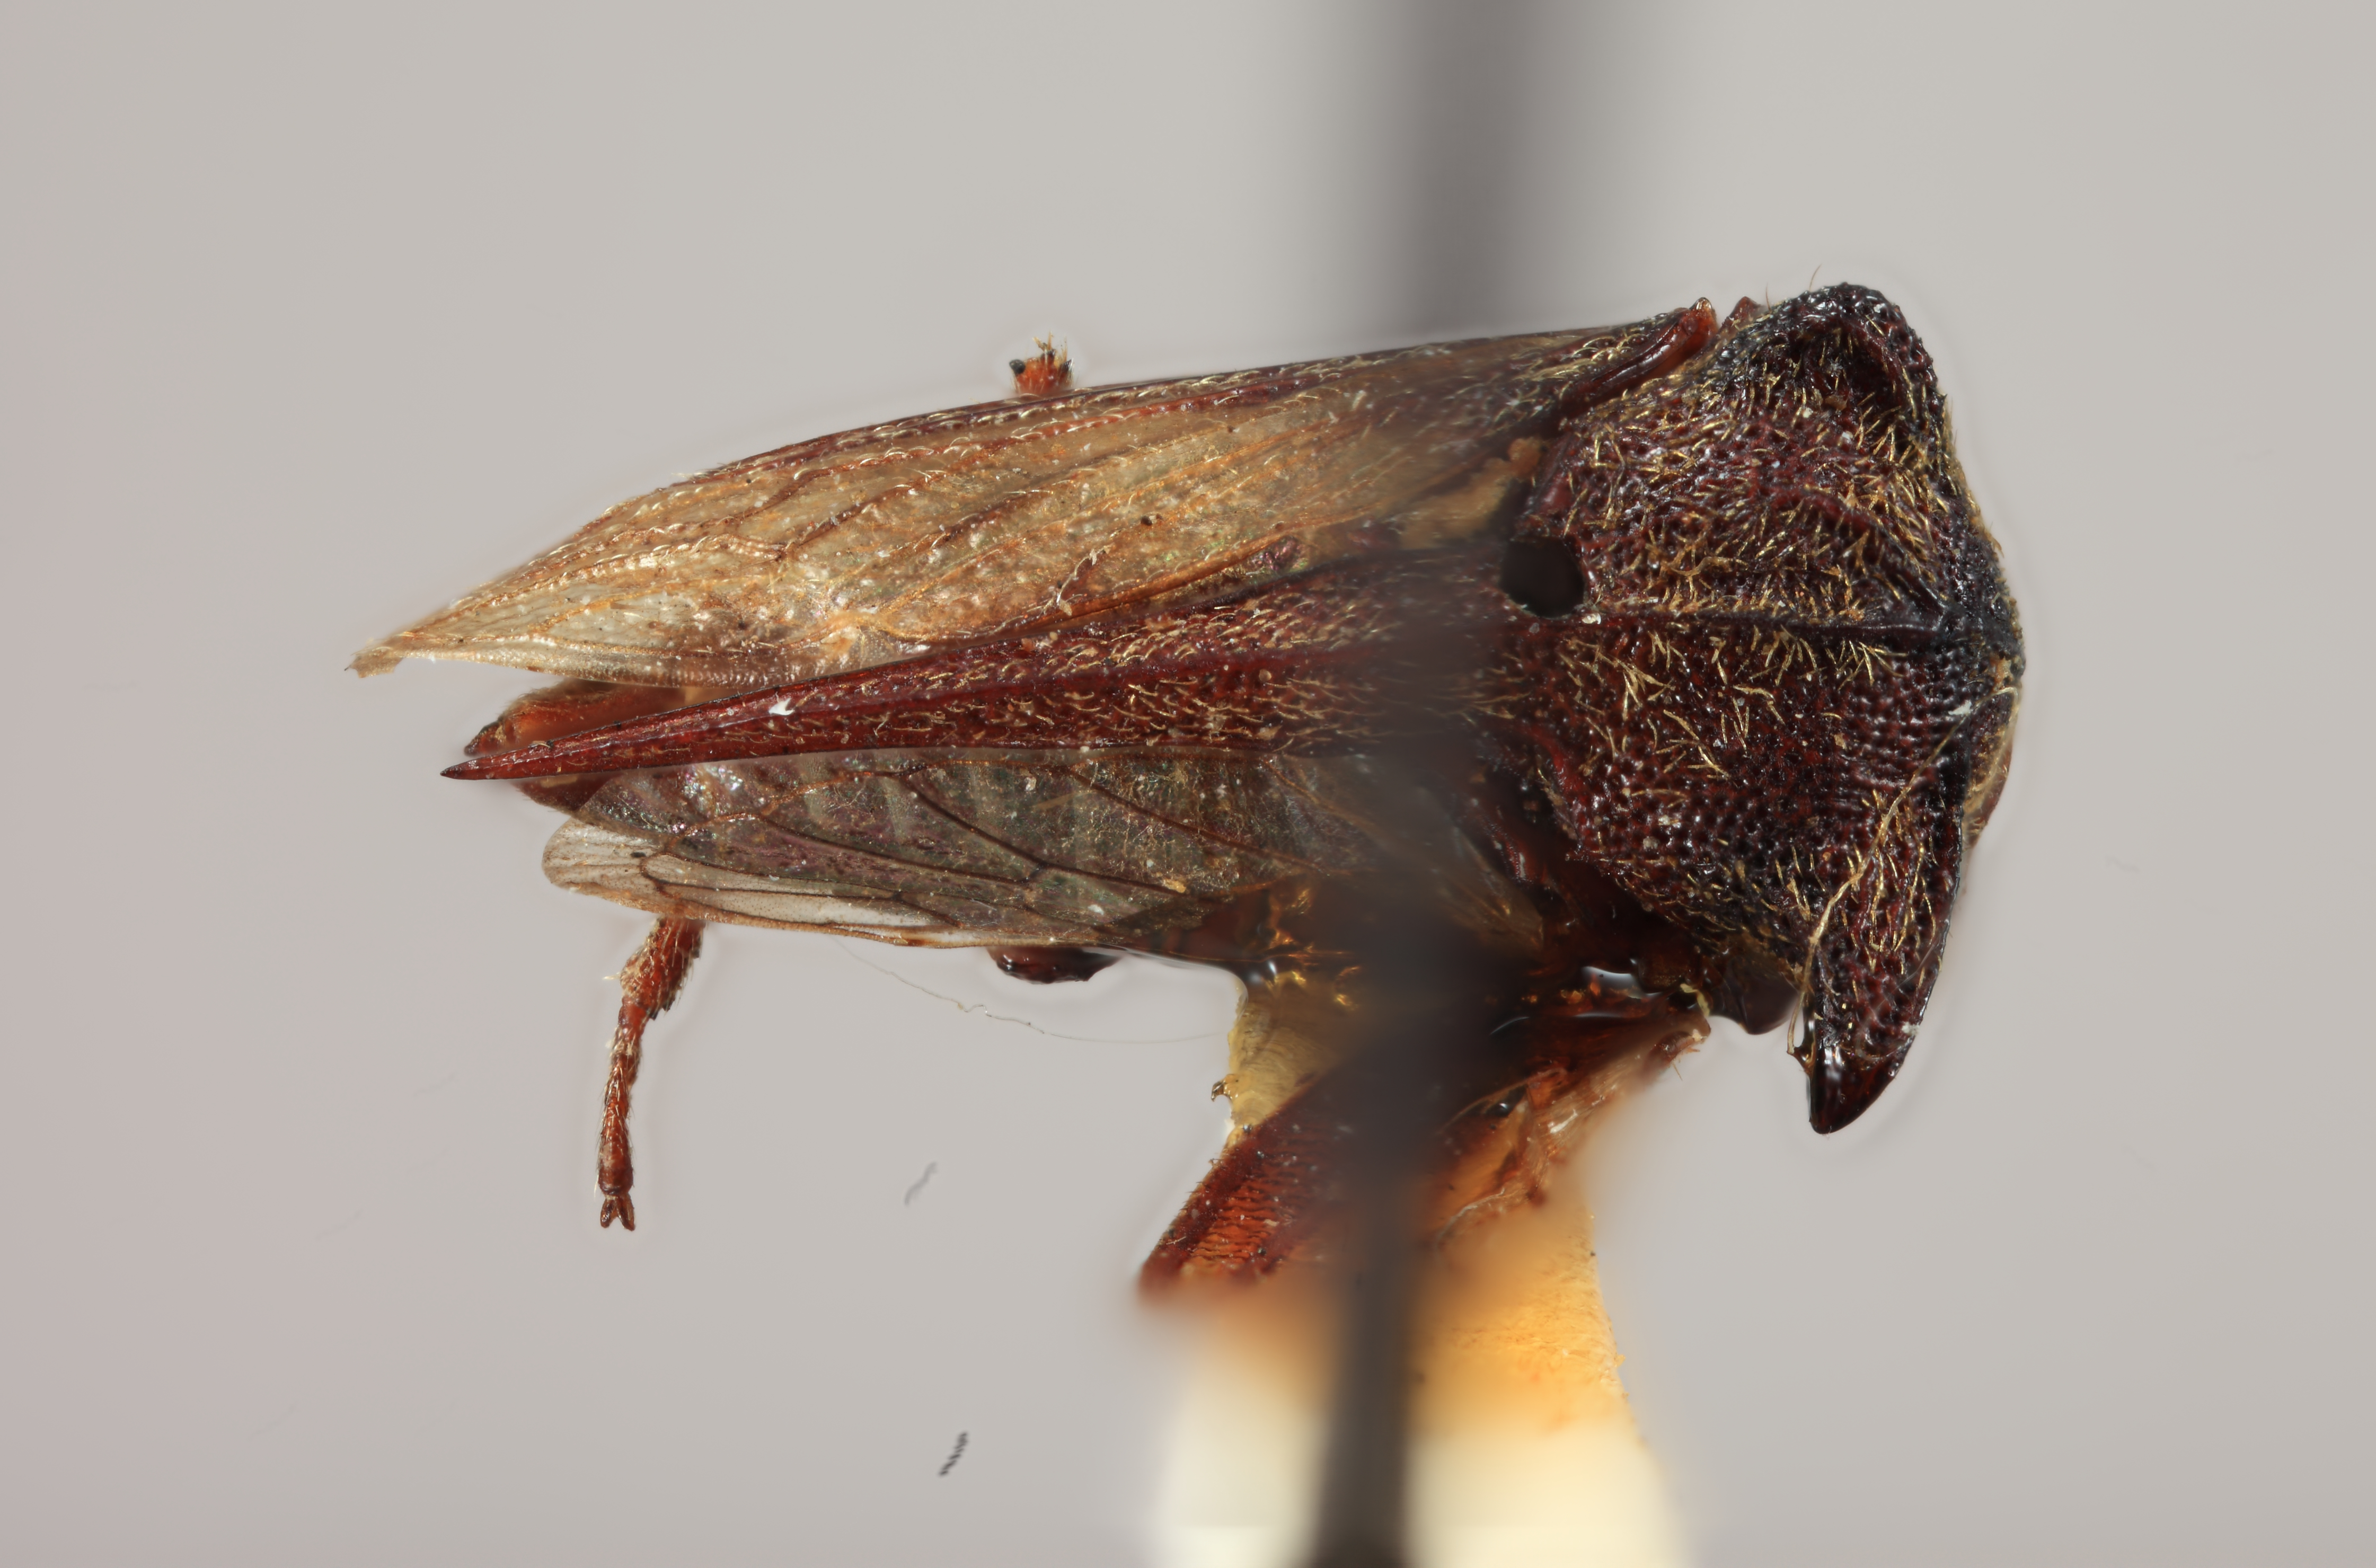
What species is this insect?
Polonius froggatti
